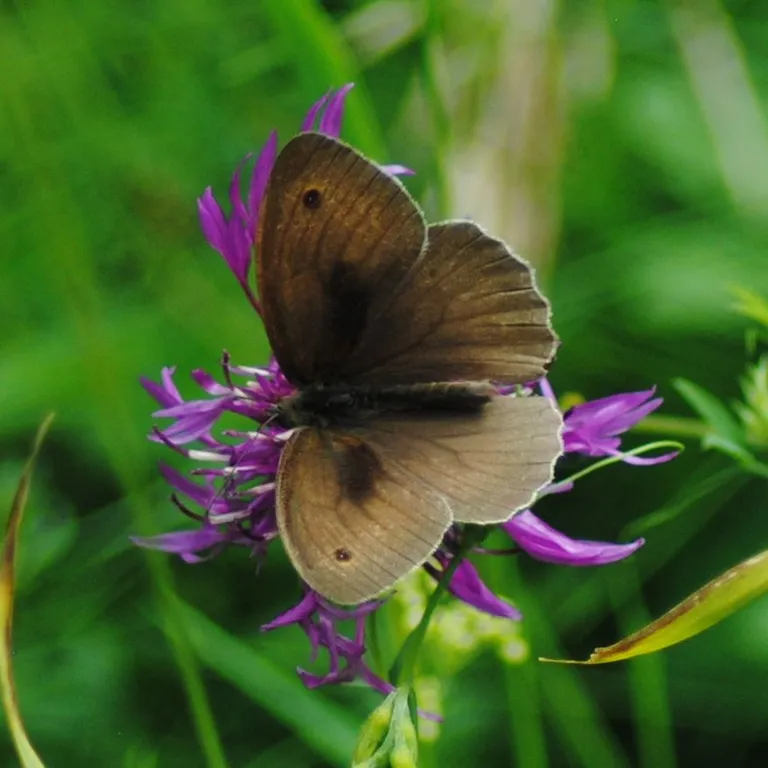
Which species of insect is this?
Maniola jurtina
